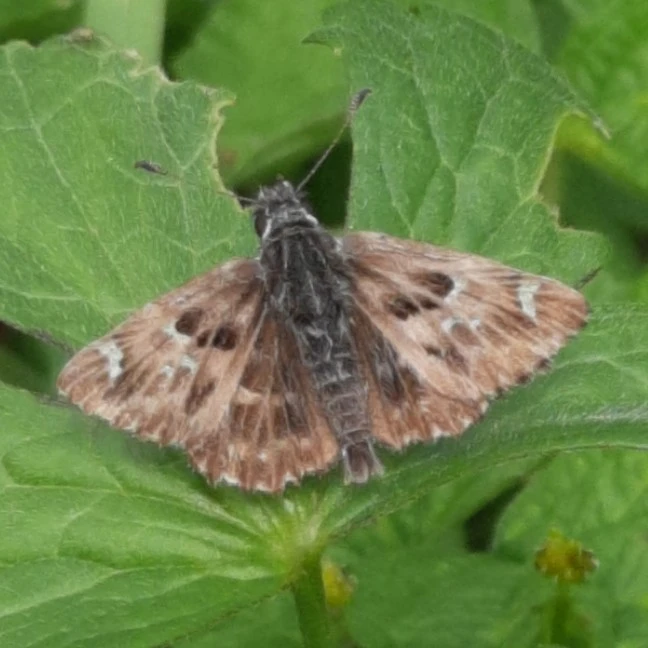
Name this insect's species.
Carcharodus alceae
